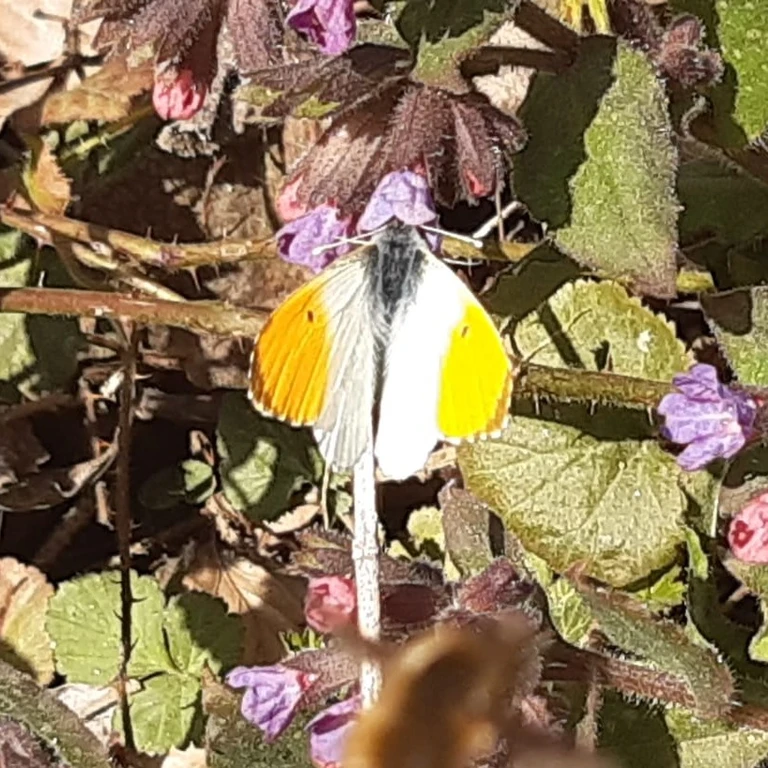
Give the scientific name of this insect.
Anthocharis cardamines
